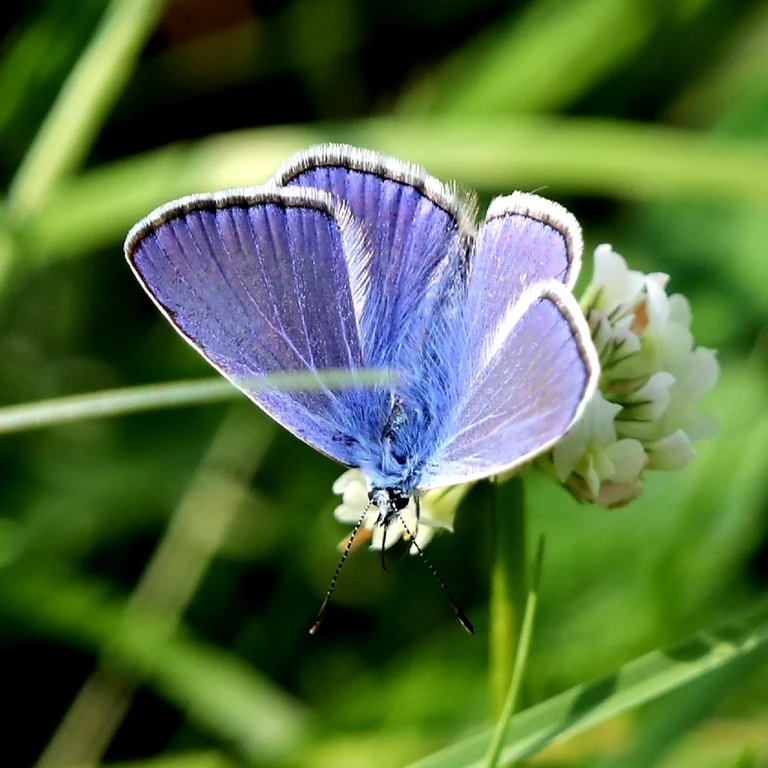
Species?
Polyommatus icarus
